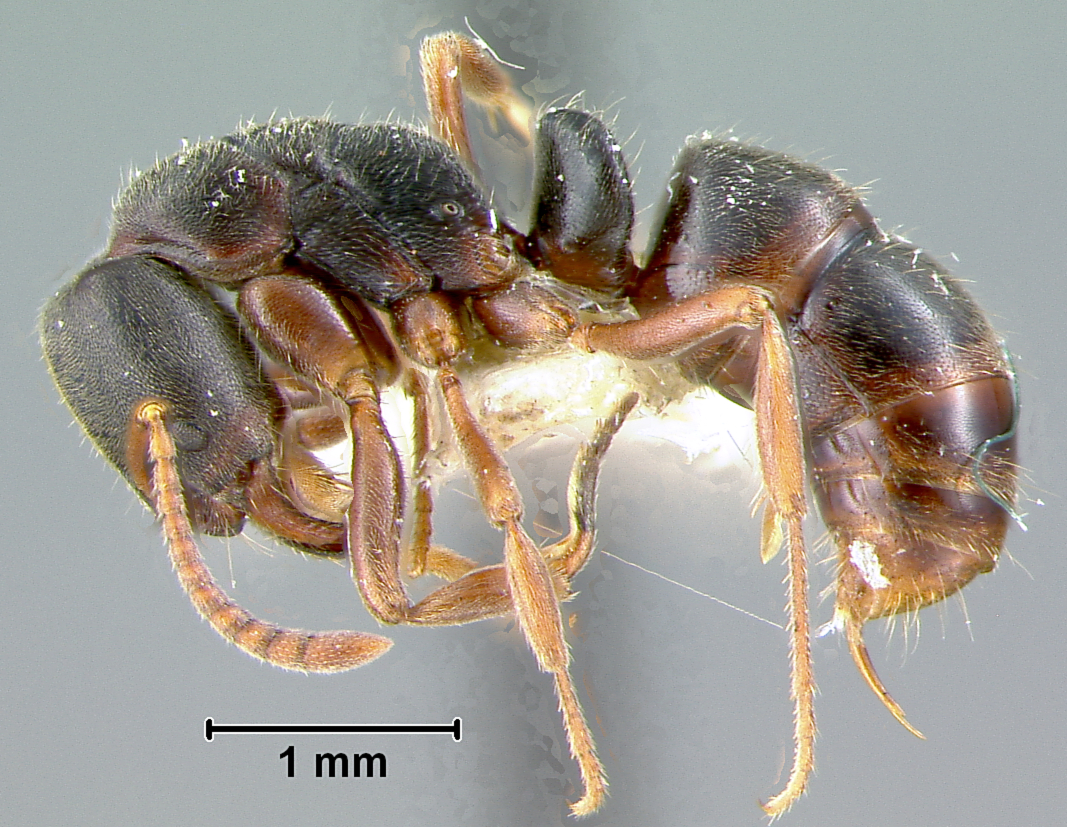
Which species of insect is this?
Chalcoponera metallica
